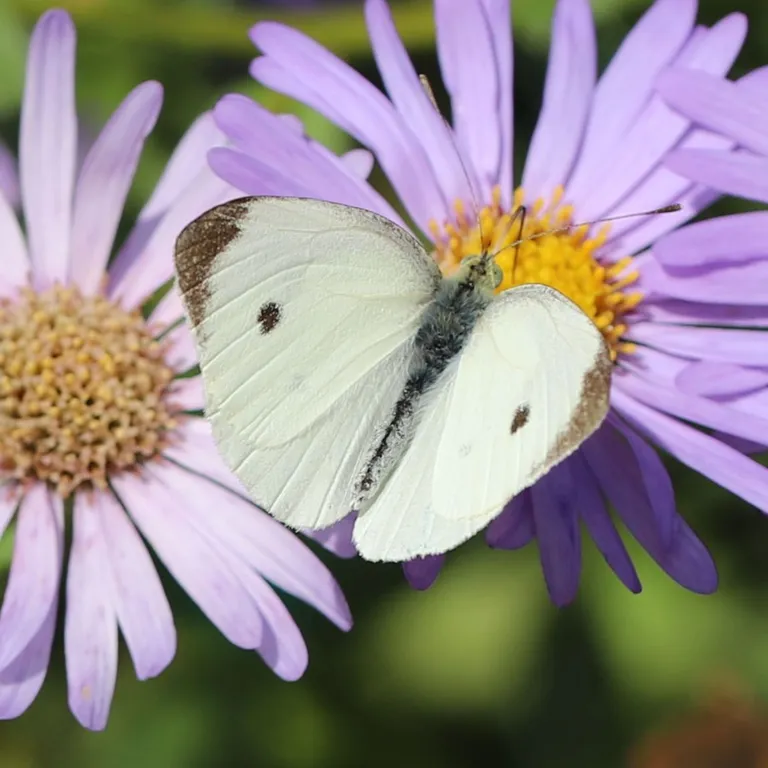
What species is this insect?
Pieris rapae
